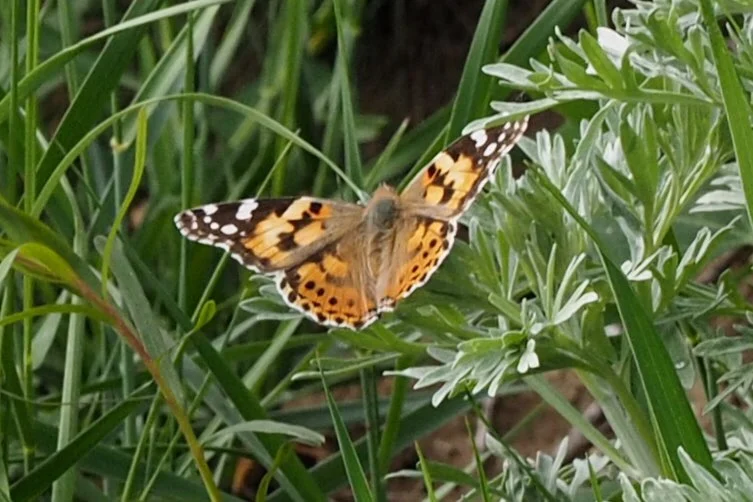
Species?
Vanessa cardui
